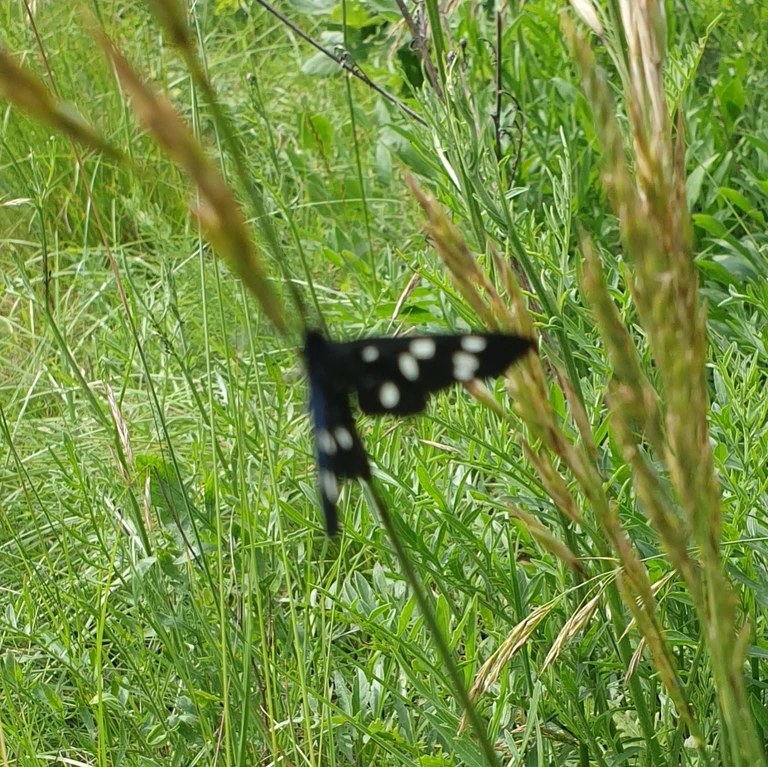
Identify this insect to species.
Amata phegea
